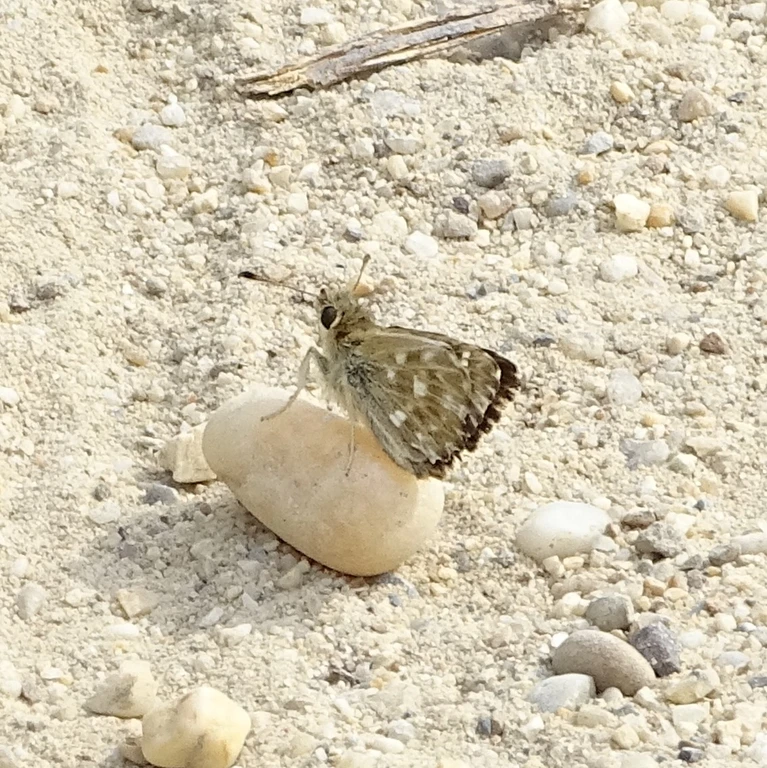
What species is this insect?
Carcharodus alceae
